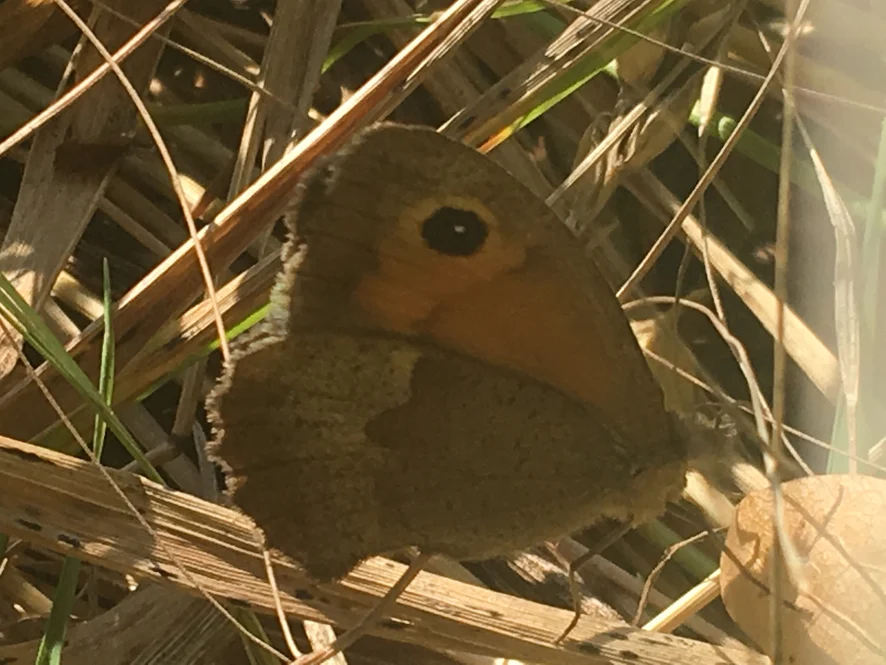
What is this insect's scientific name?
Maniola jurtina
